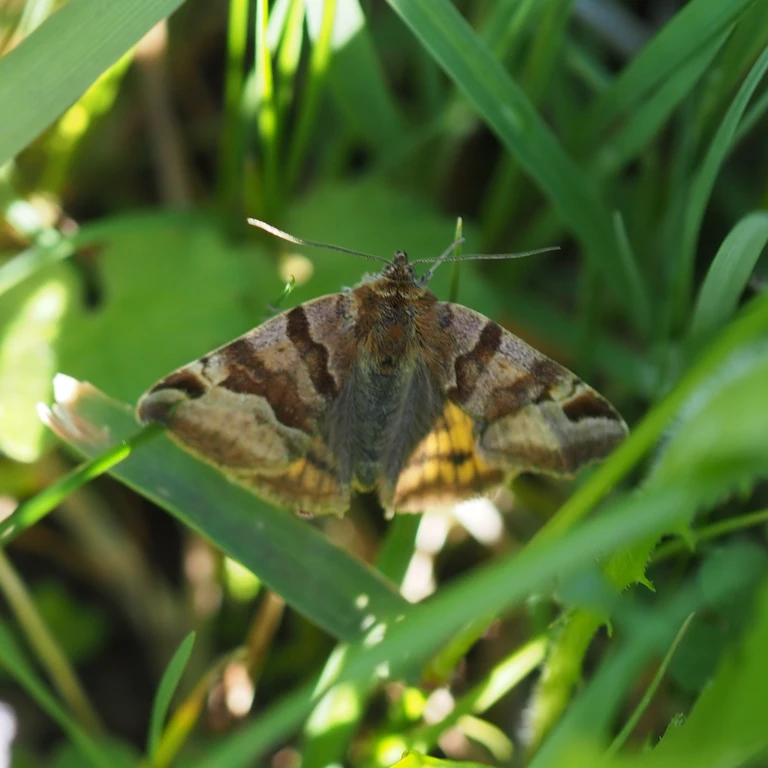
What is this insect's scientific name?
Euclidia glyphica
